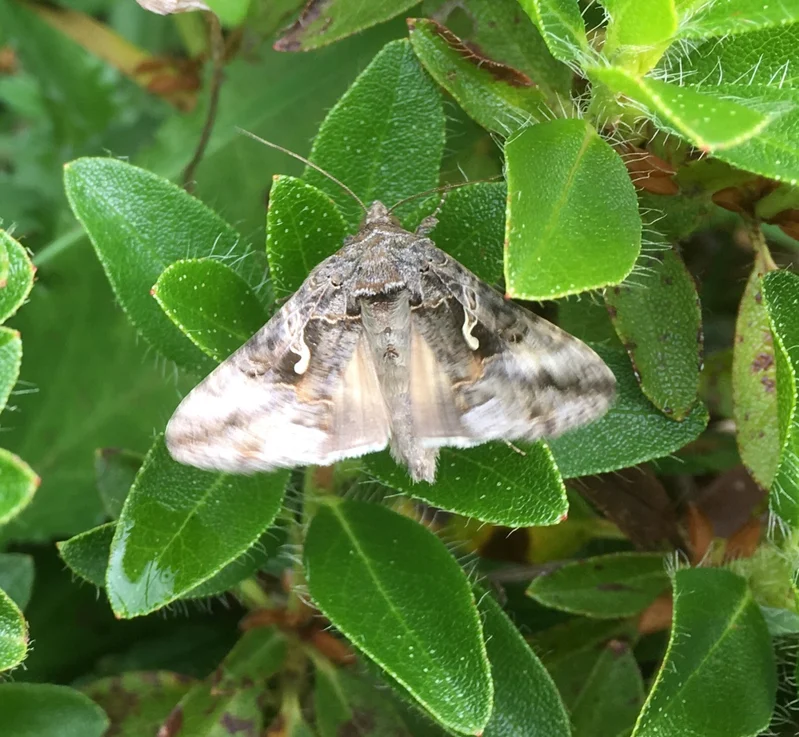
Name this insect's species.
Autographa gamma
